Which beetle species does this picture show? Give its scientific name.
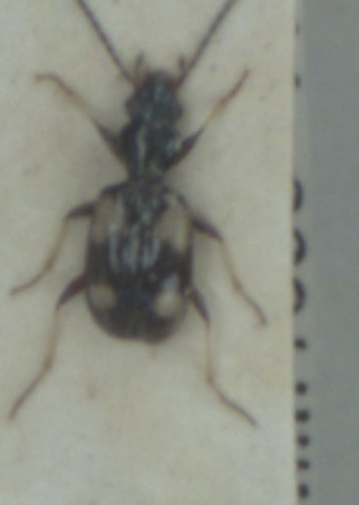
Bembidion illigeri
